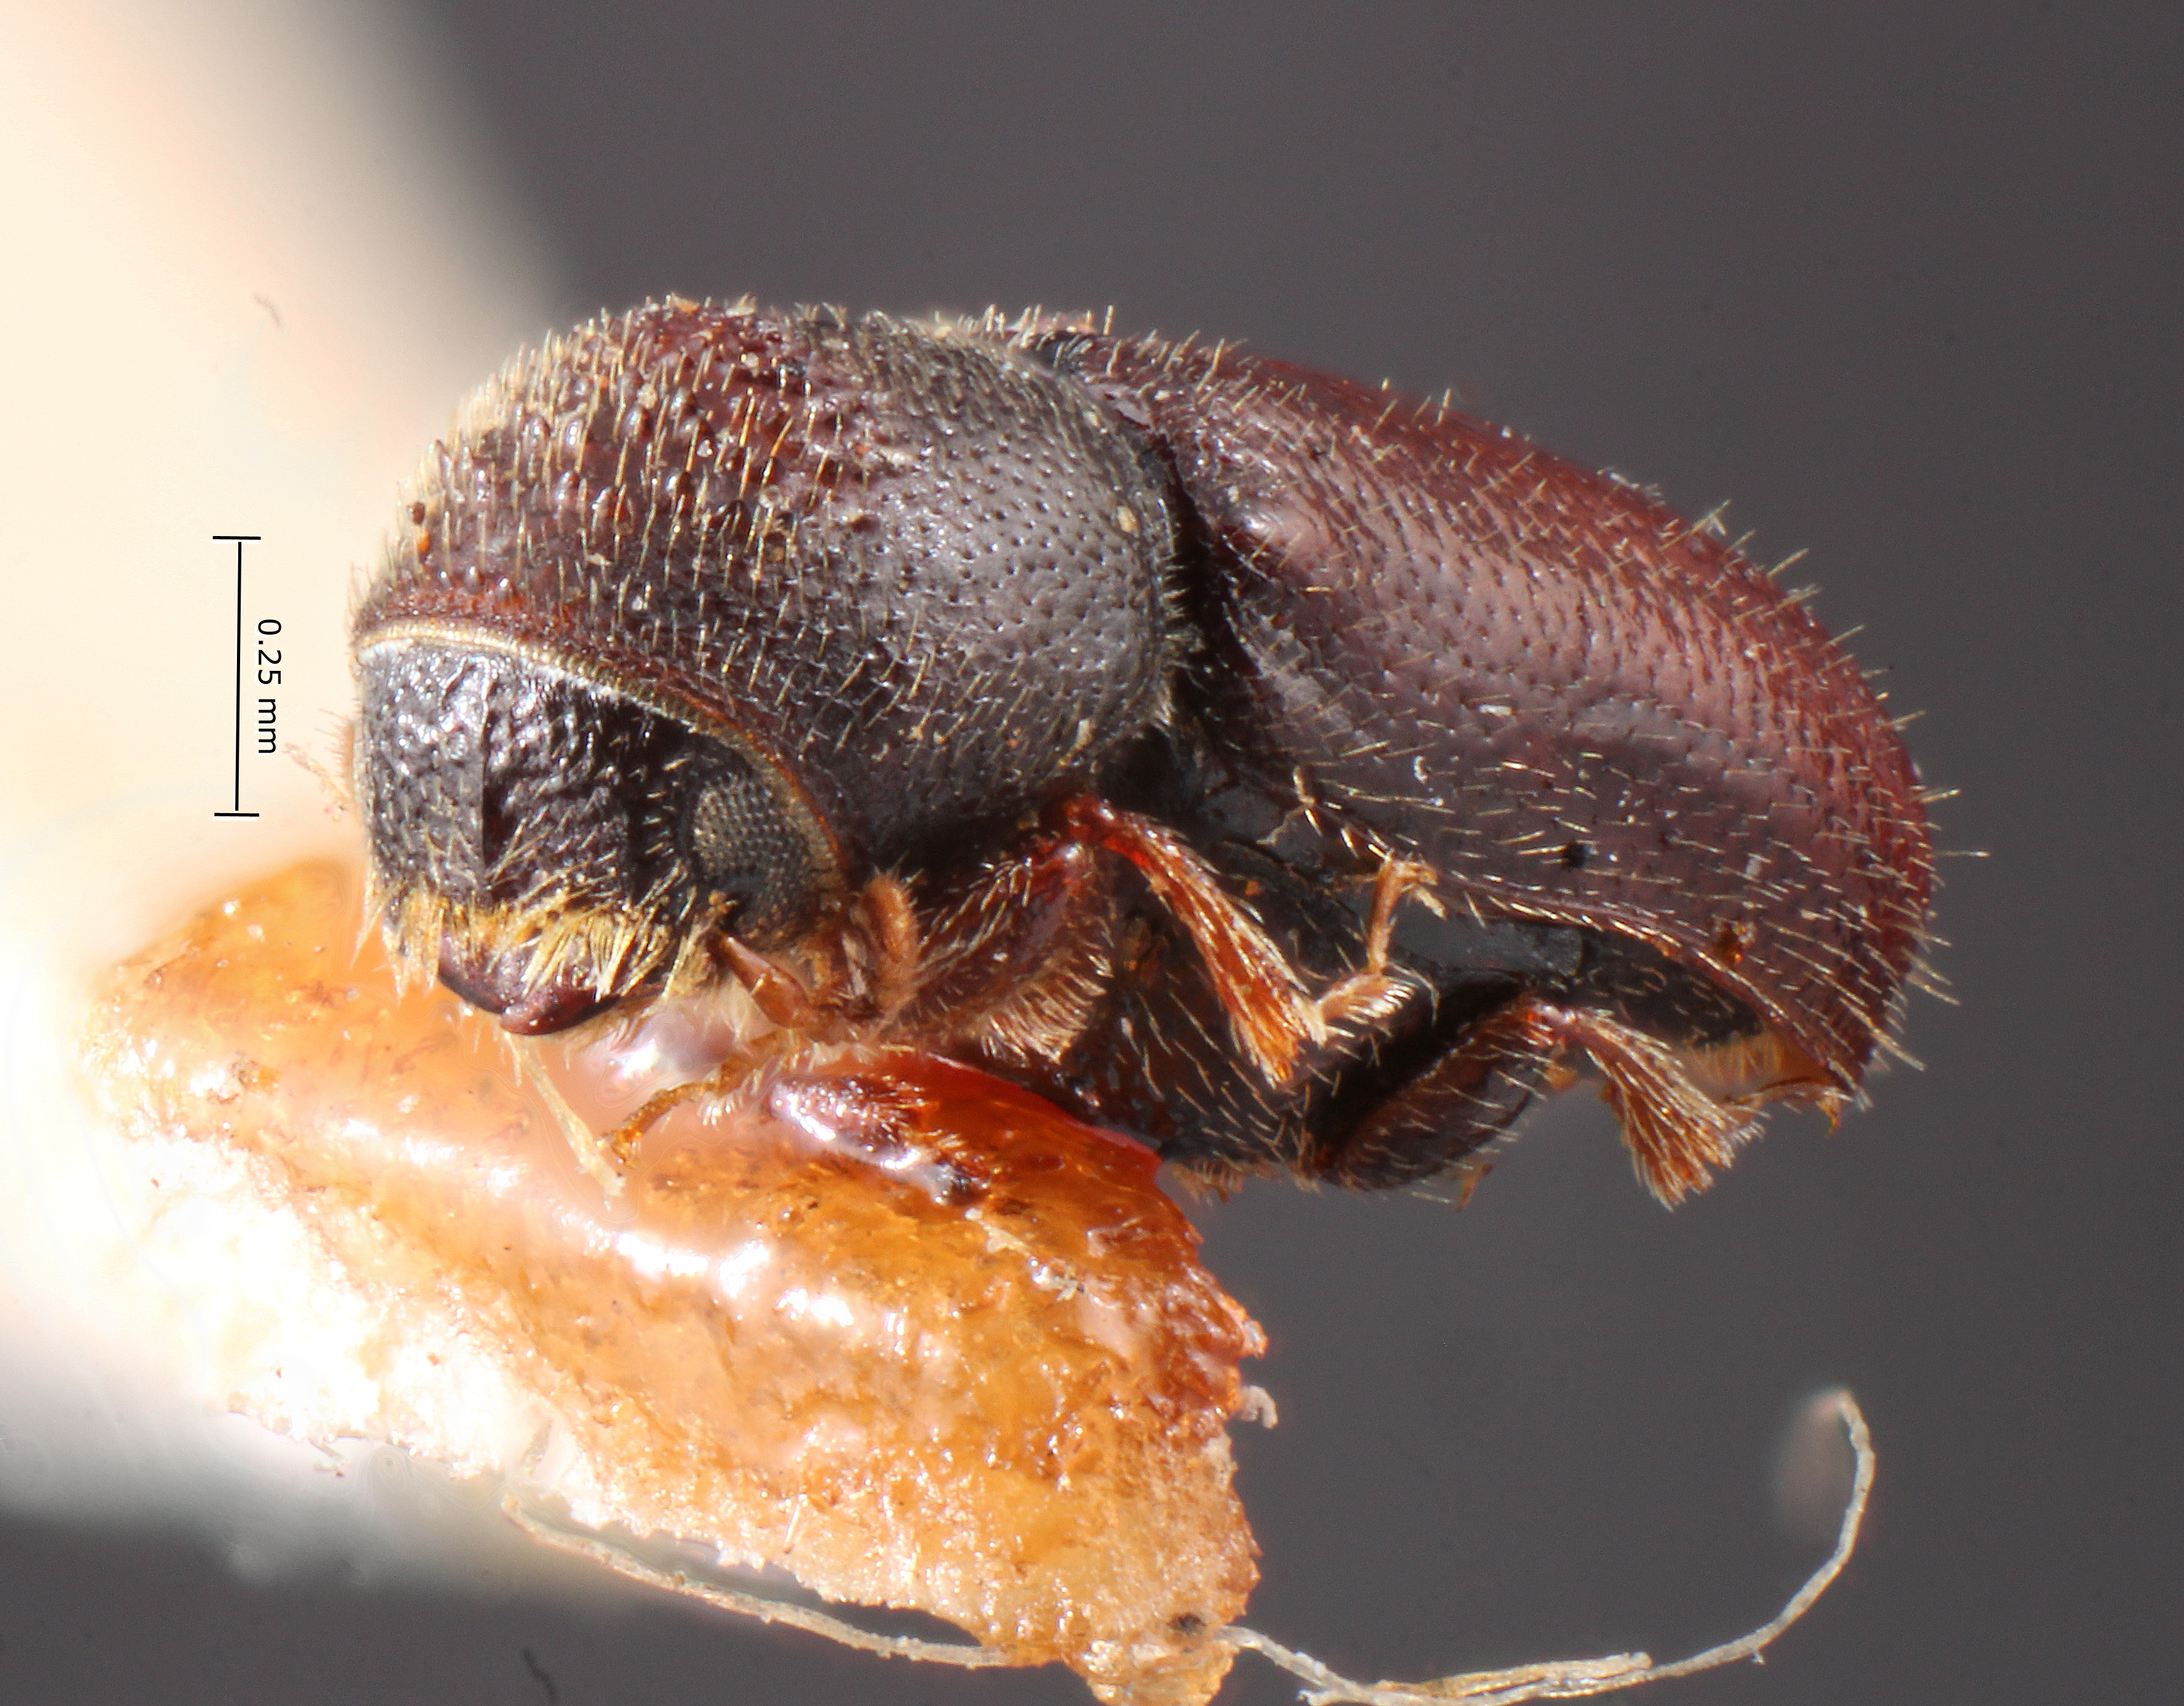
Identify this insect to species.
Pityophthorus idoneus
